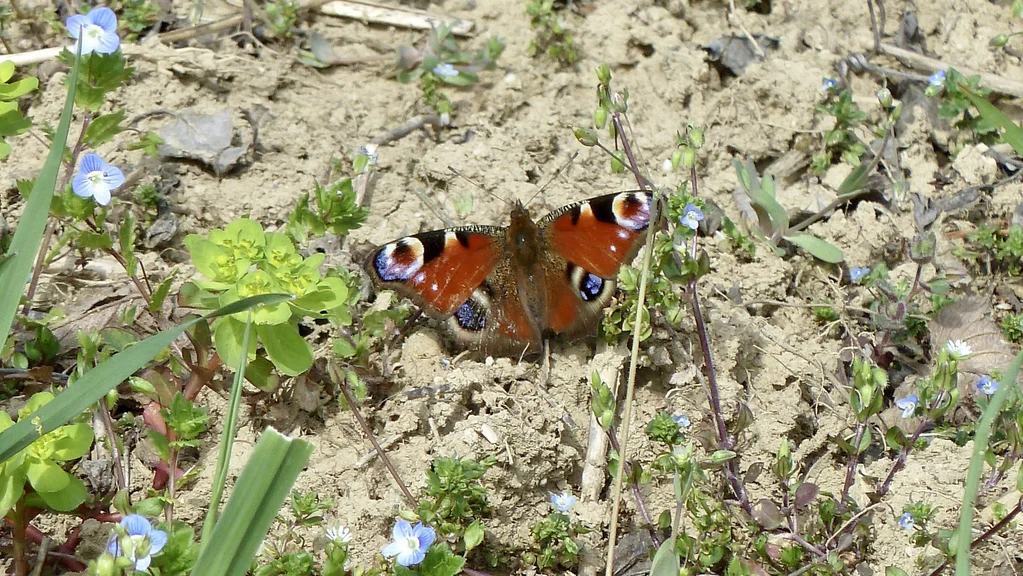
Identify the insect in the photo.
Aglais io
